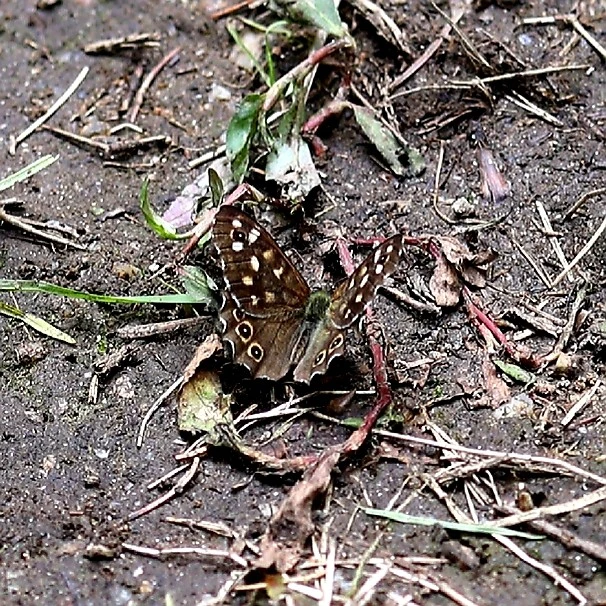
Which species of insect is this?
Pararge aegeria
